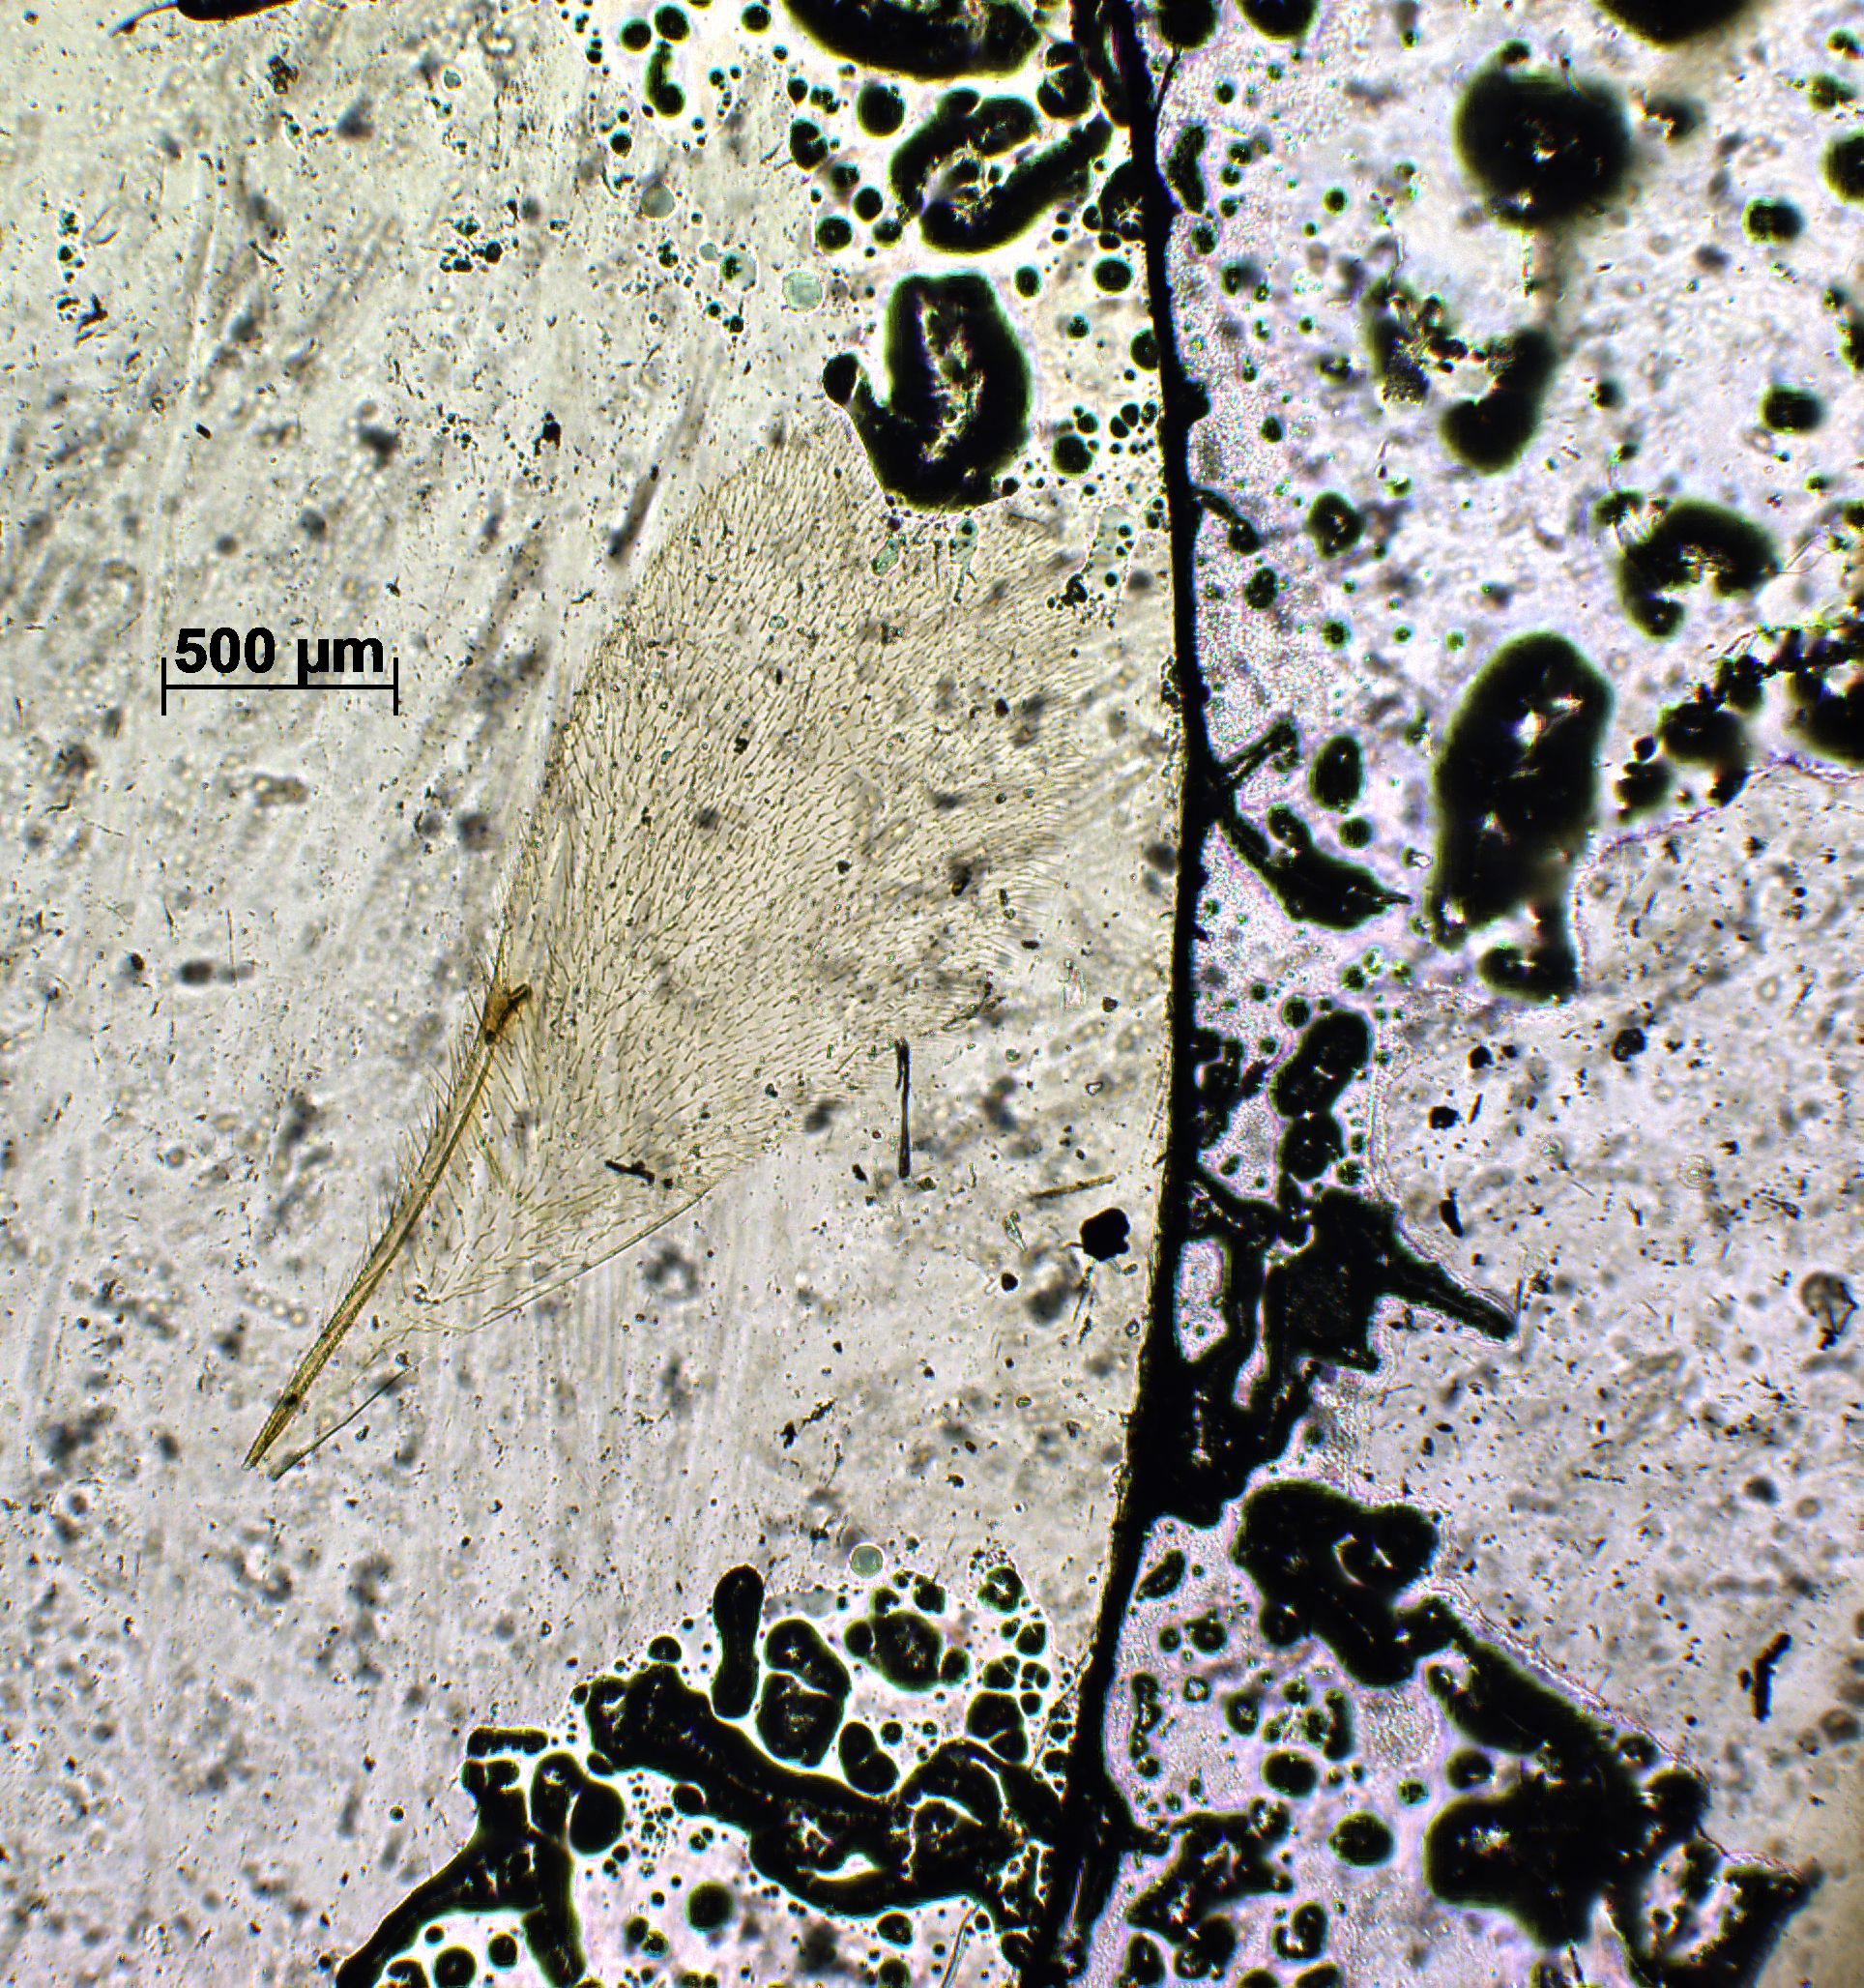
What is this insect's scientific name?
Paramesius nilamburensis
